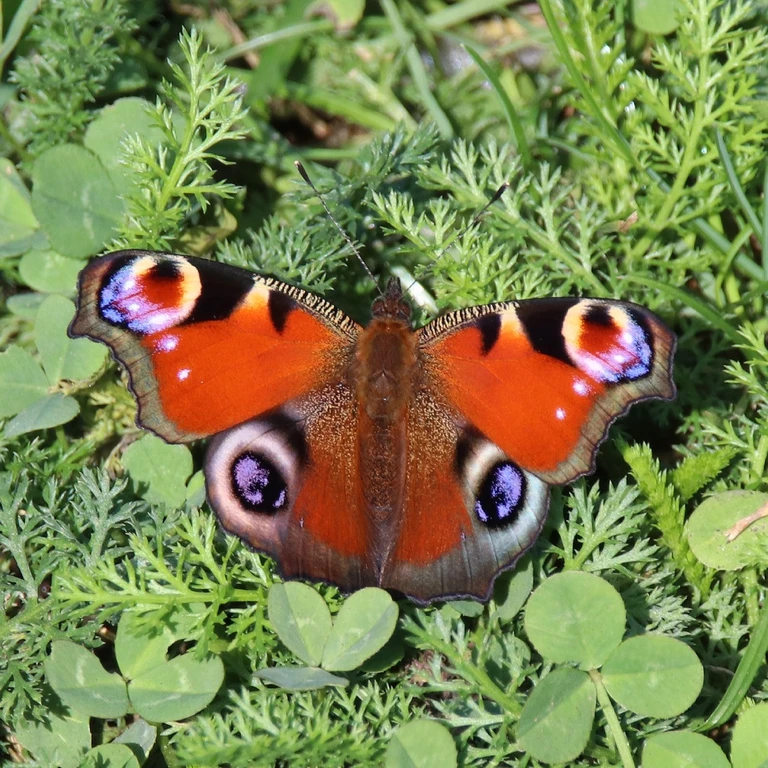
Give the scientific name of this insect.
Aglais io
